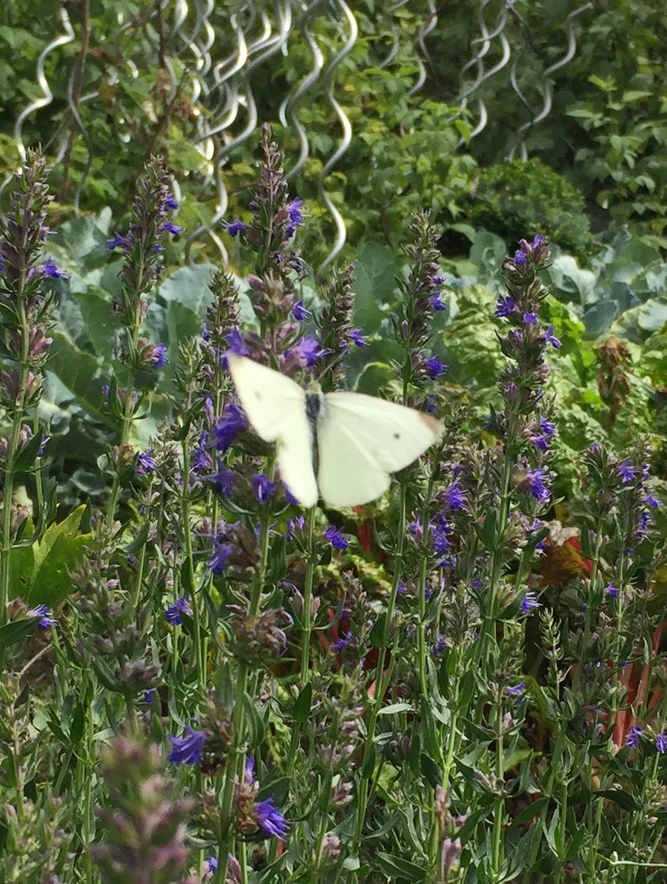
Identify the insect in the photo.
Pieris rapae
